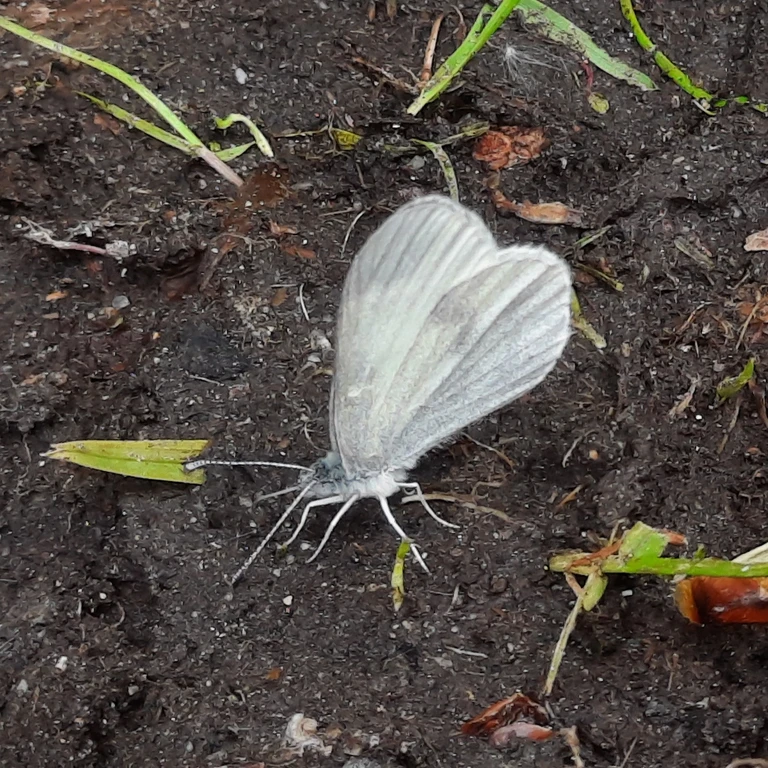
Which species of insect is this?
Leptidea sinapis/juvernica
